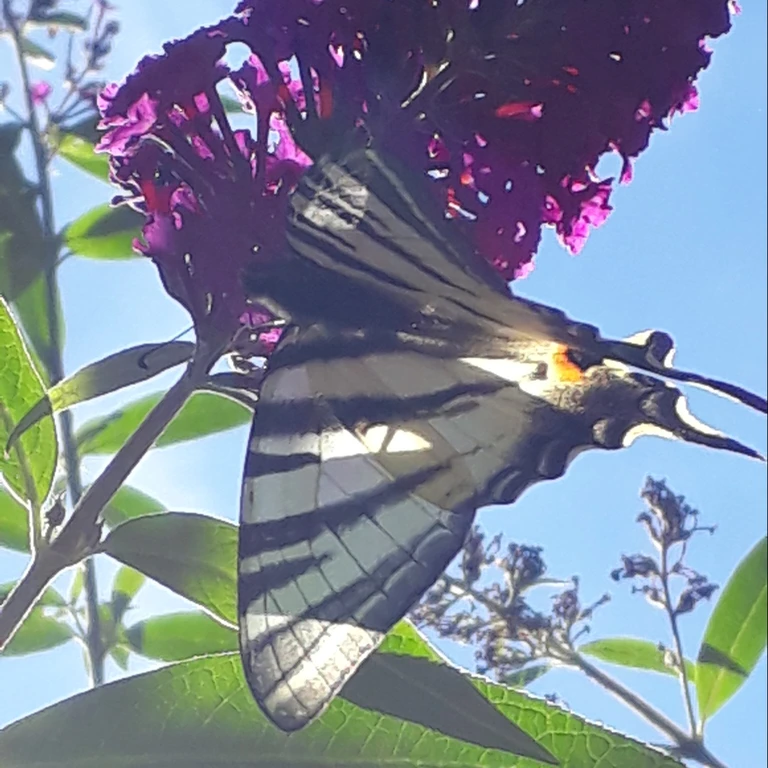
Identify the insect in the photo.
Iphiclides podalirius
